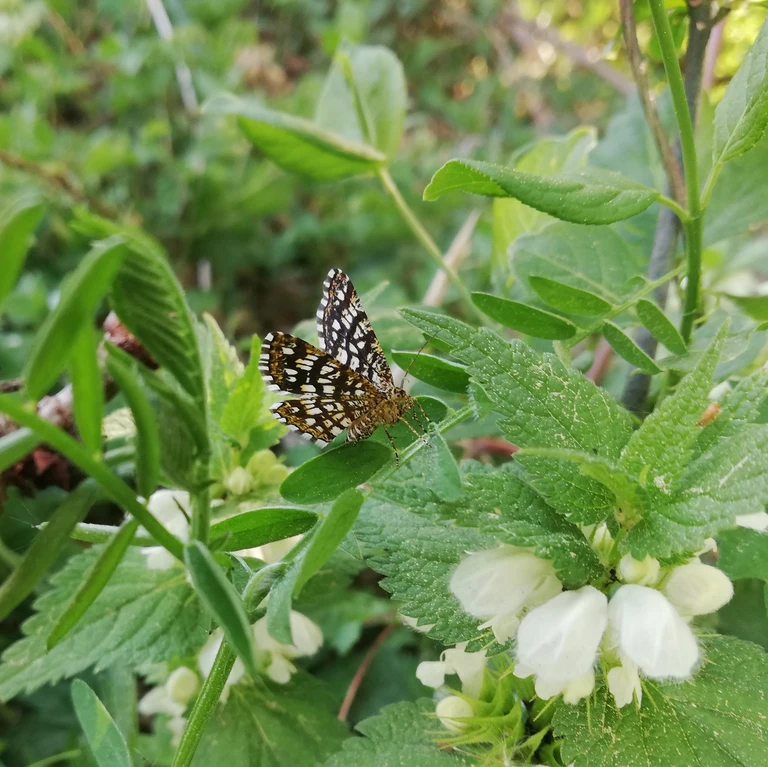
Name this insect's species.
Chiasmia clathrata
